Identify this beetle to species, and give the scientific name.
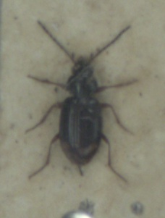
Bembidion biguttatum
